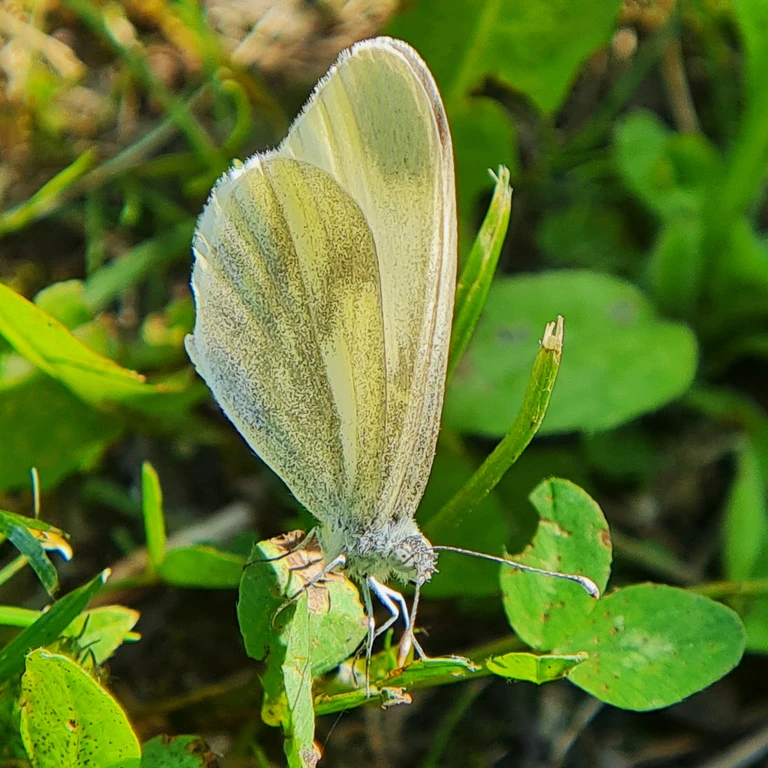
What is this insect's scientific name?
Leptidea sinapis/juvernica
